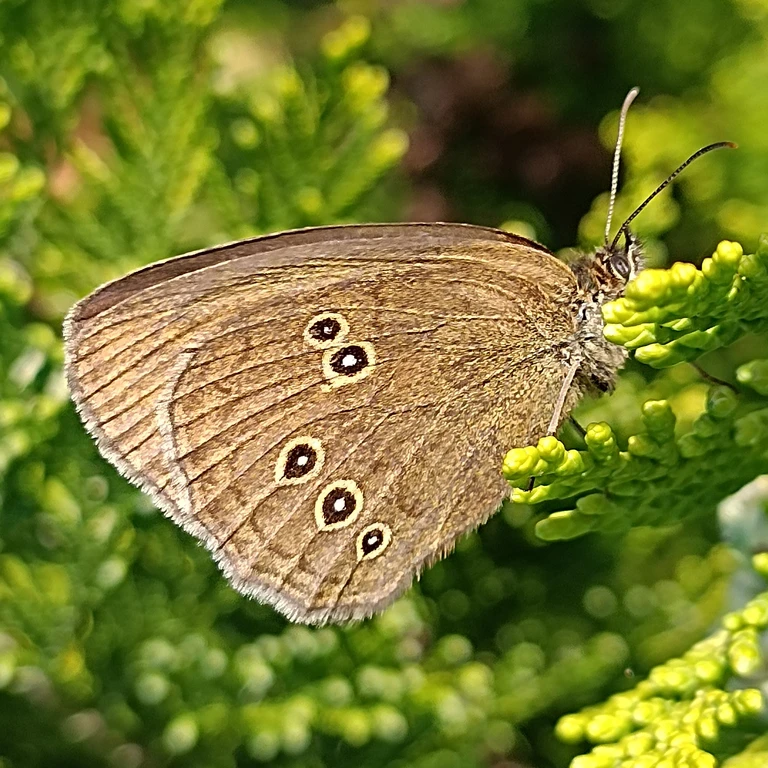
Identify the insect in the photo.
Aphantopus hyperantus
